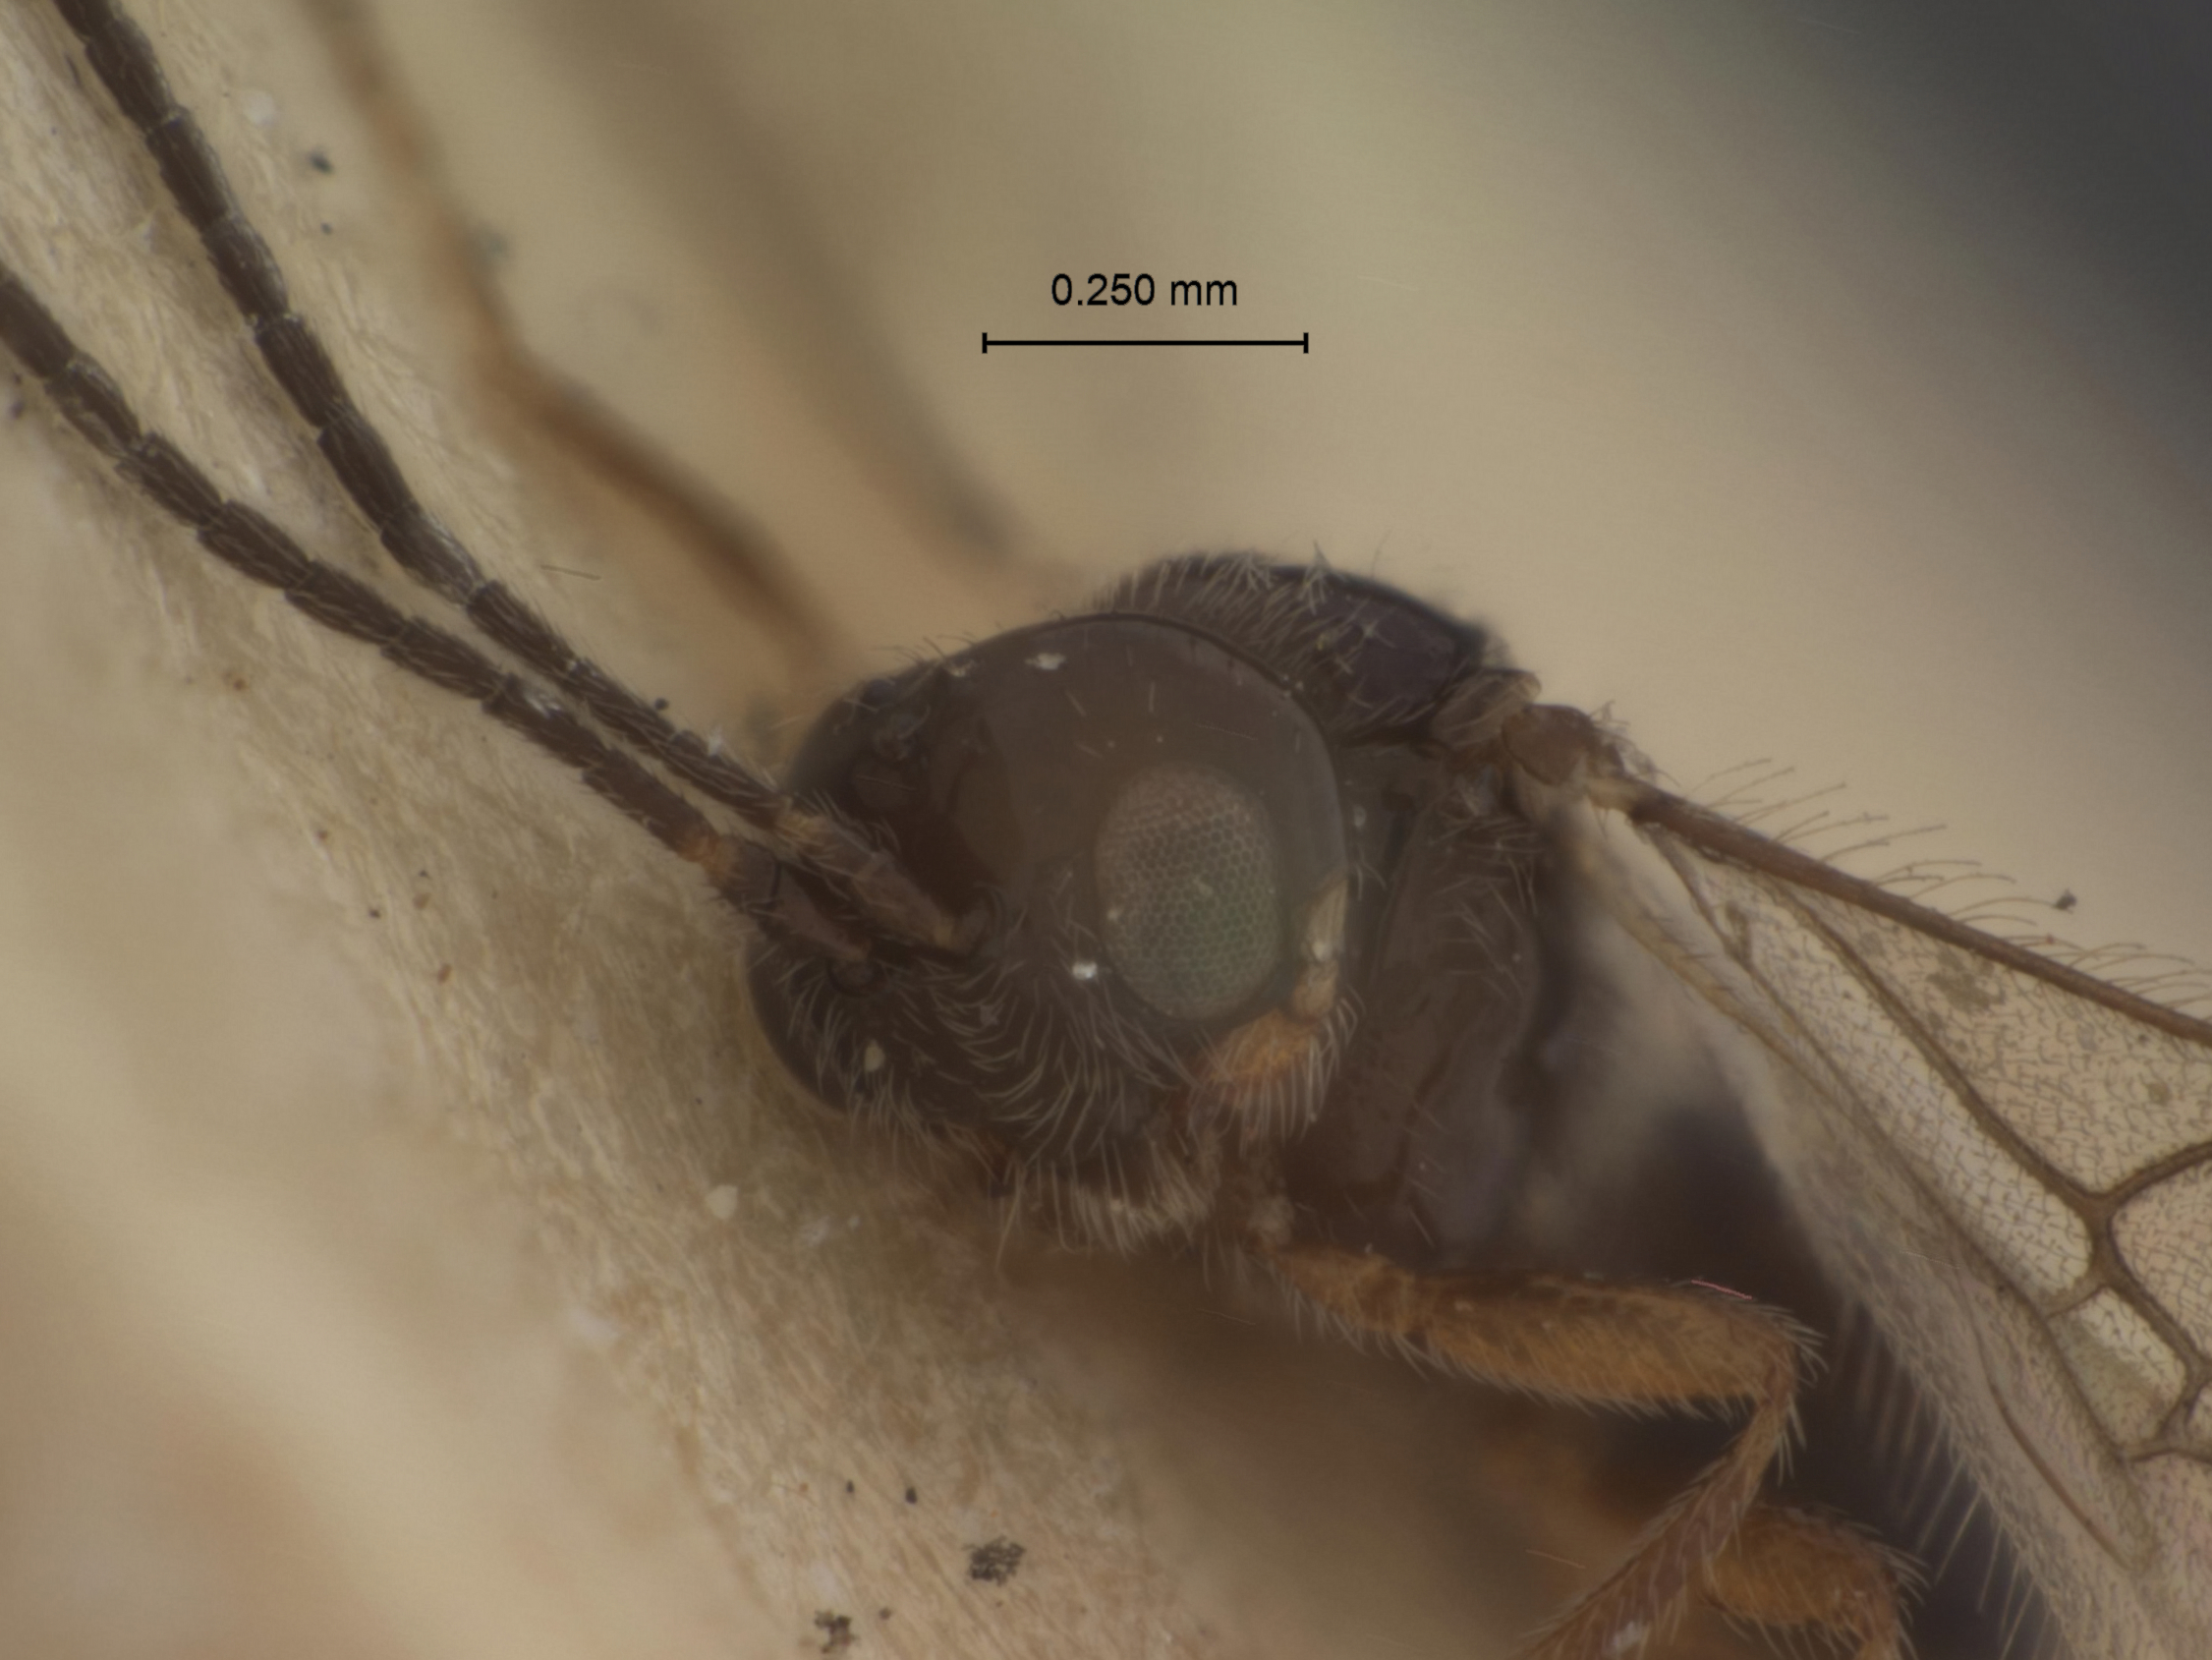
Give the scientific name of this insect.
Dacnusa nigropygmaea
